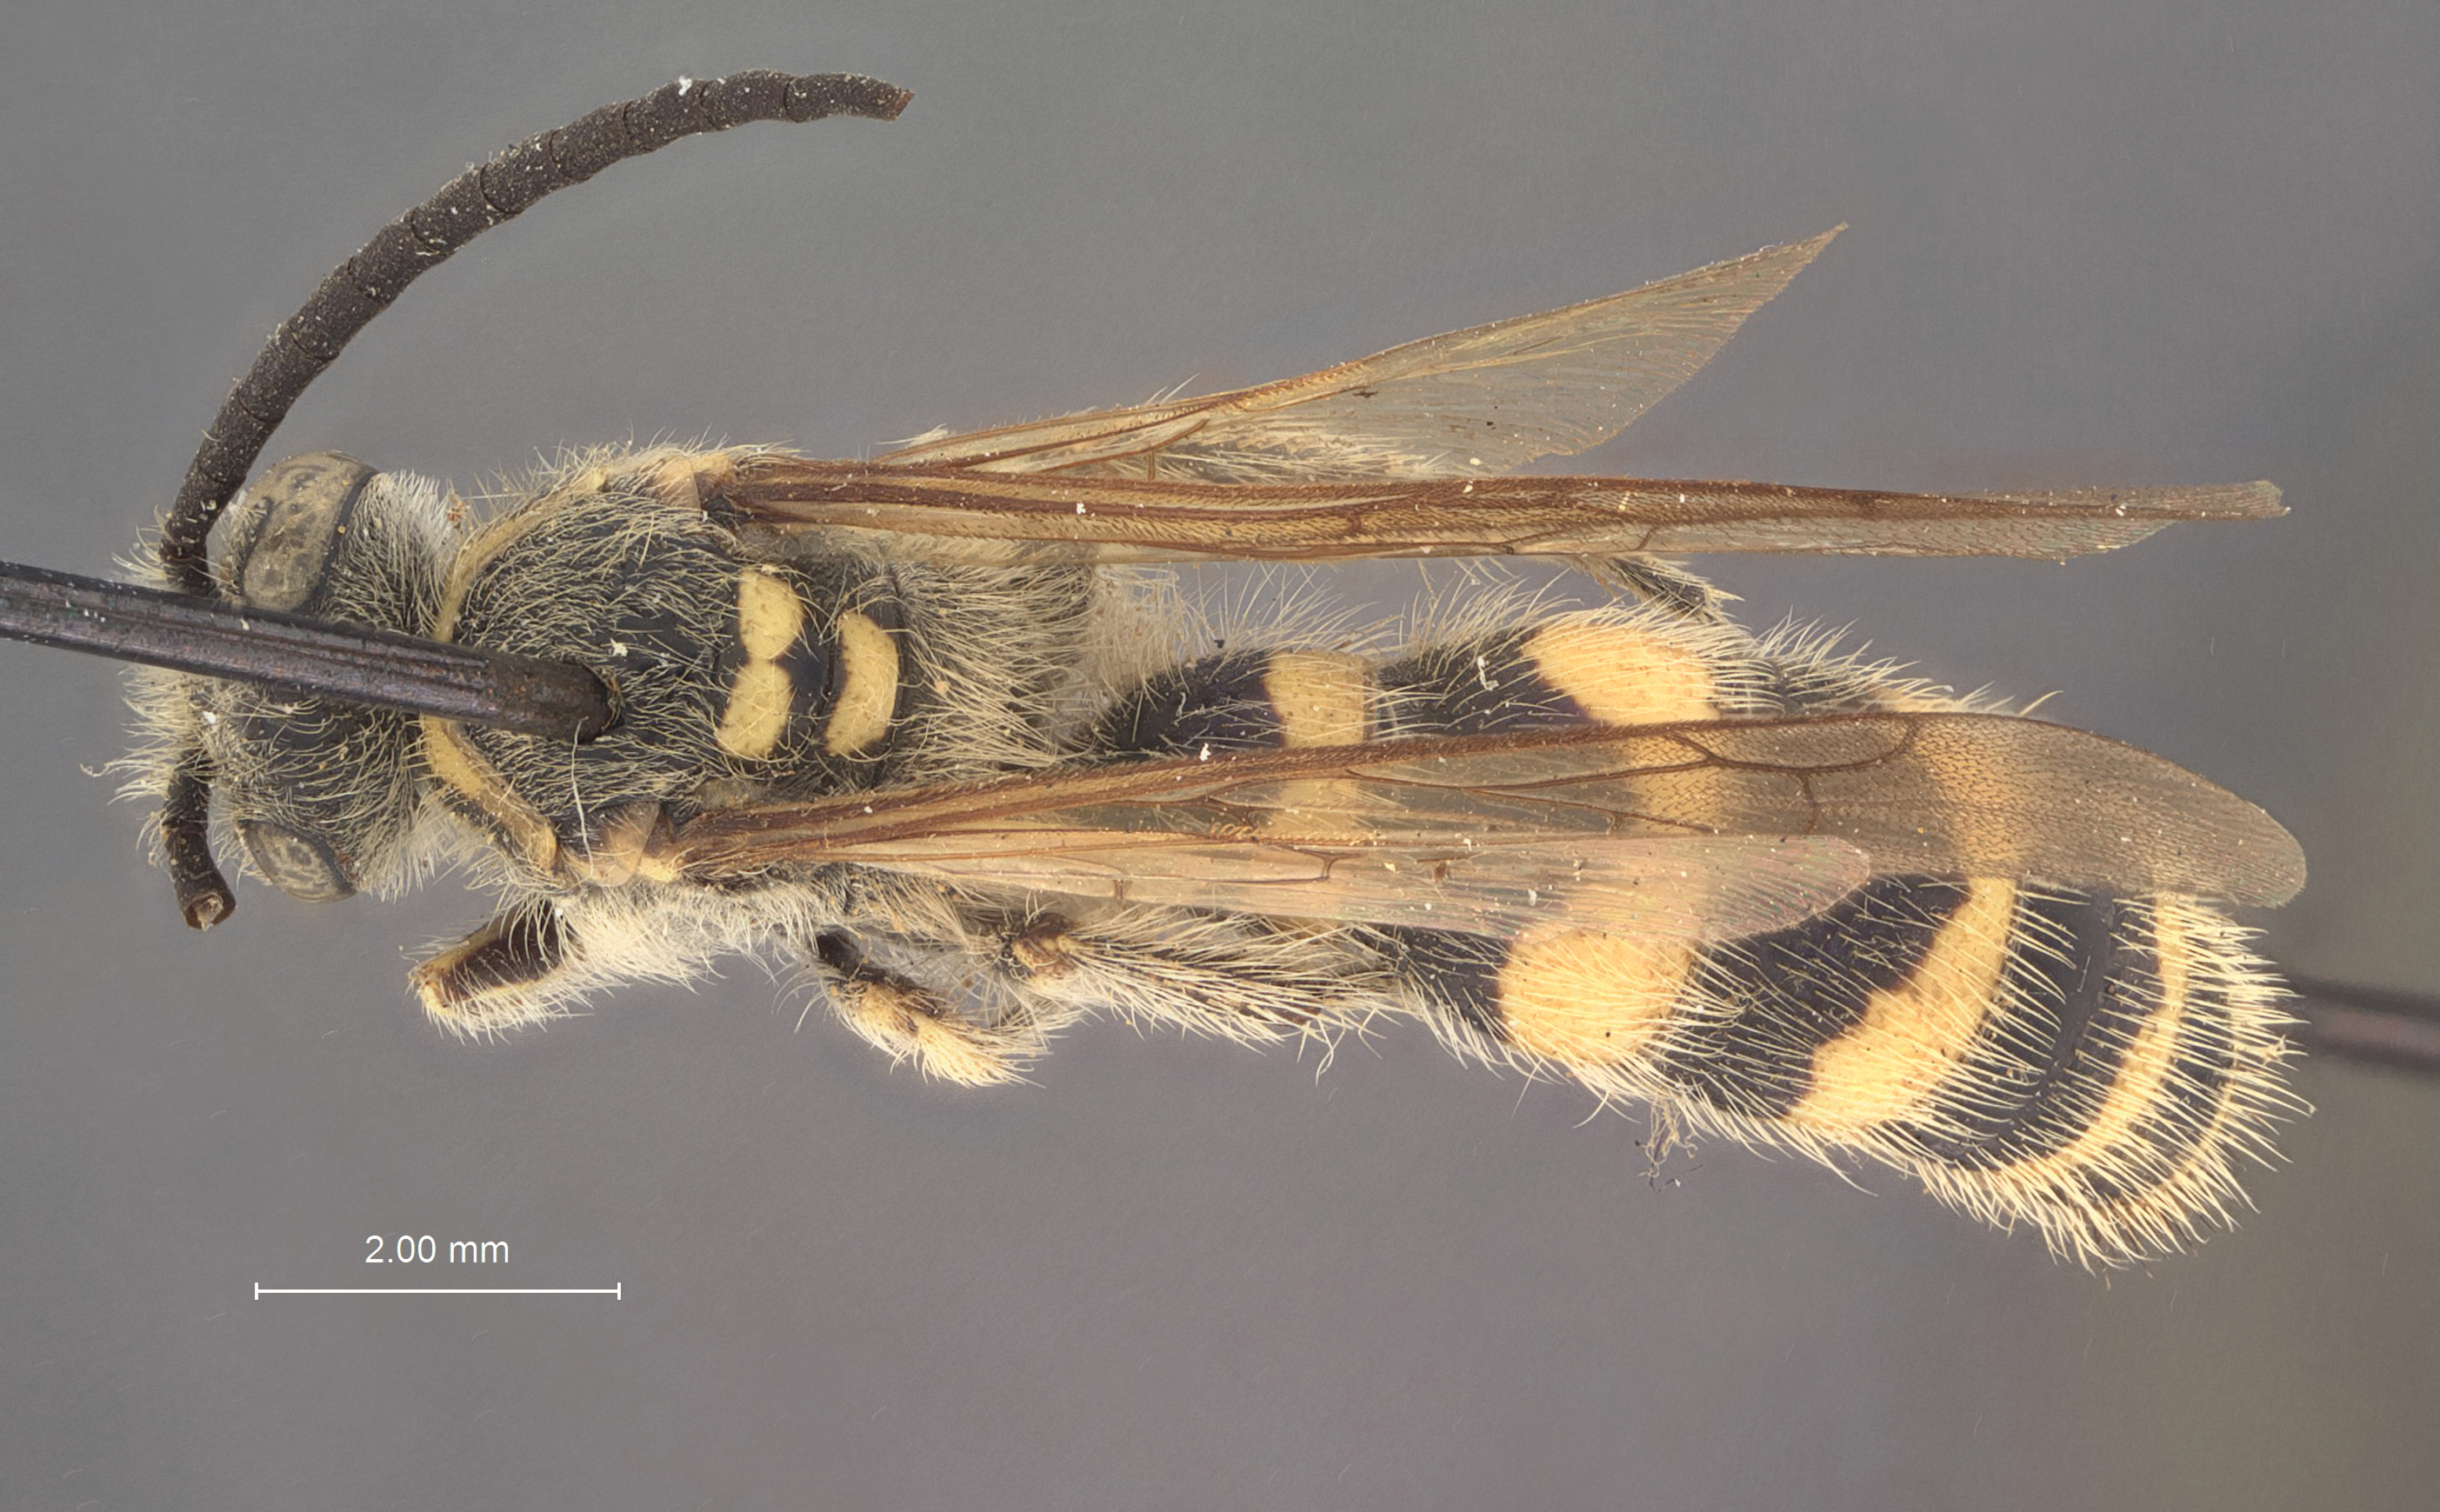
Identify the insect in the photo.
Campsomeris albopilosa
